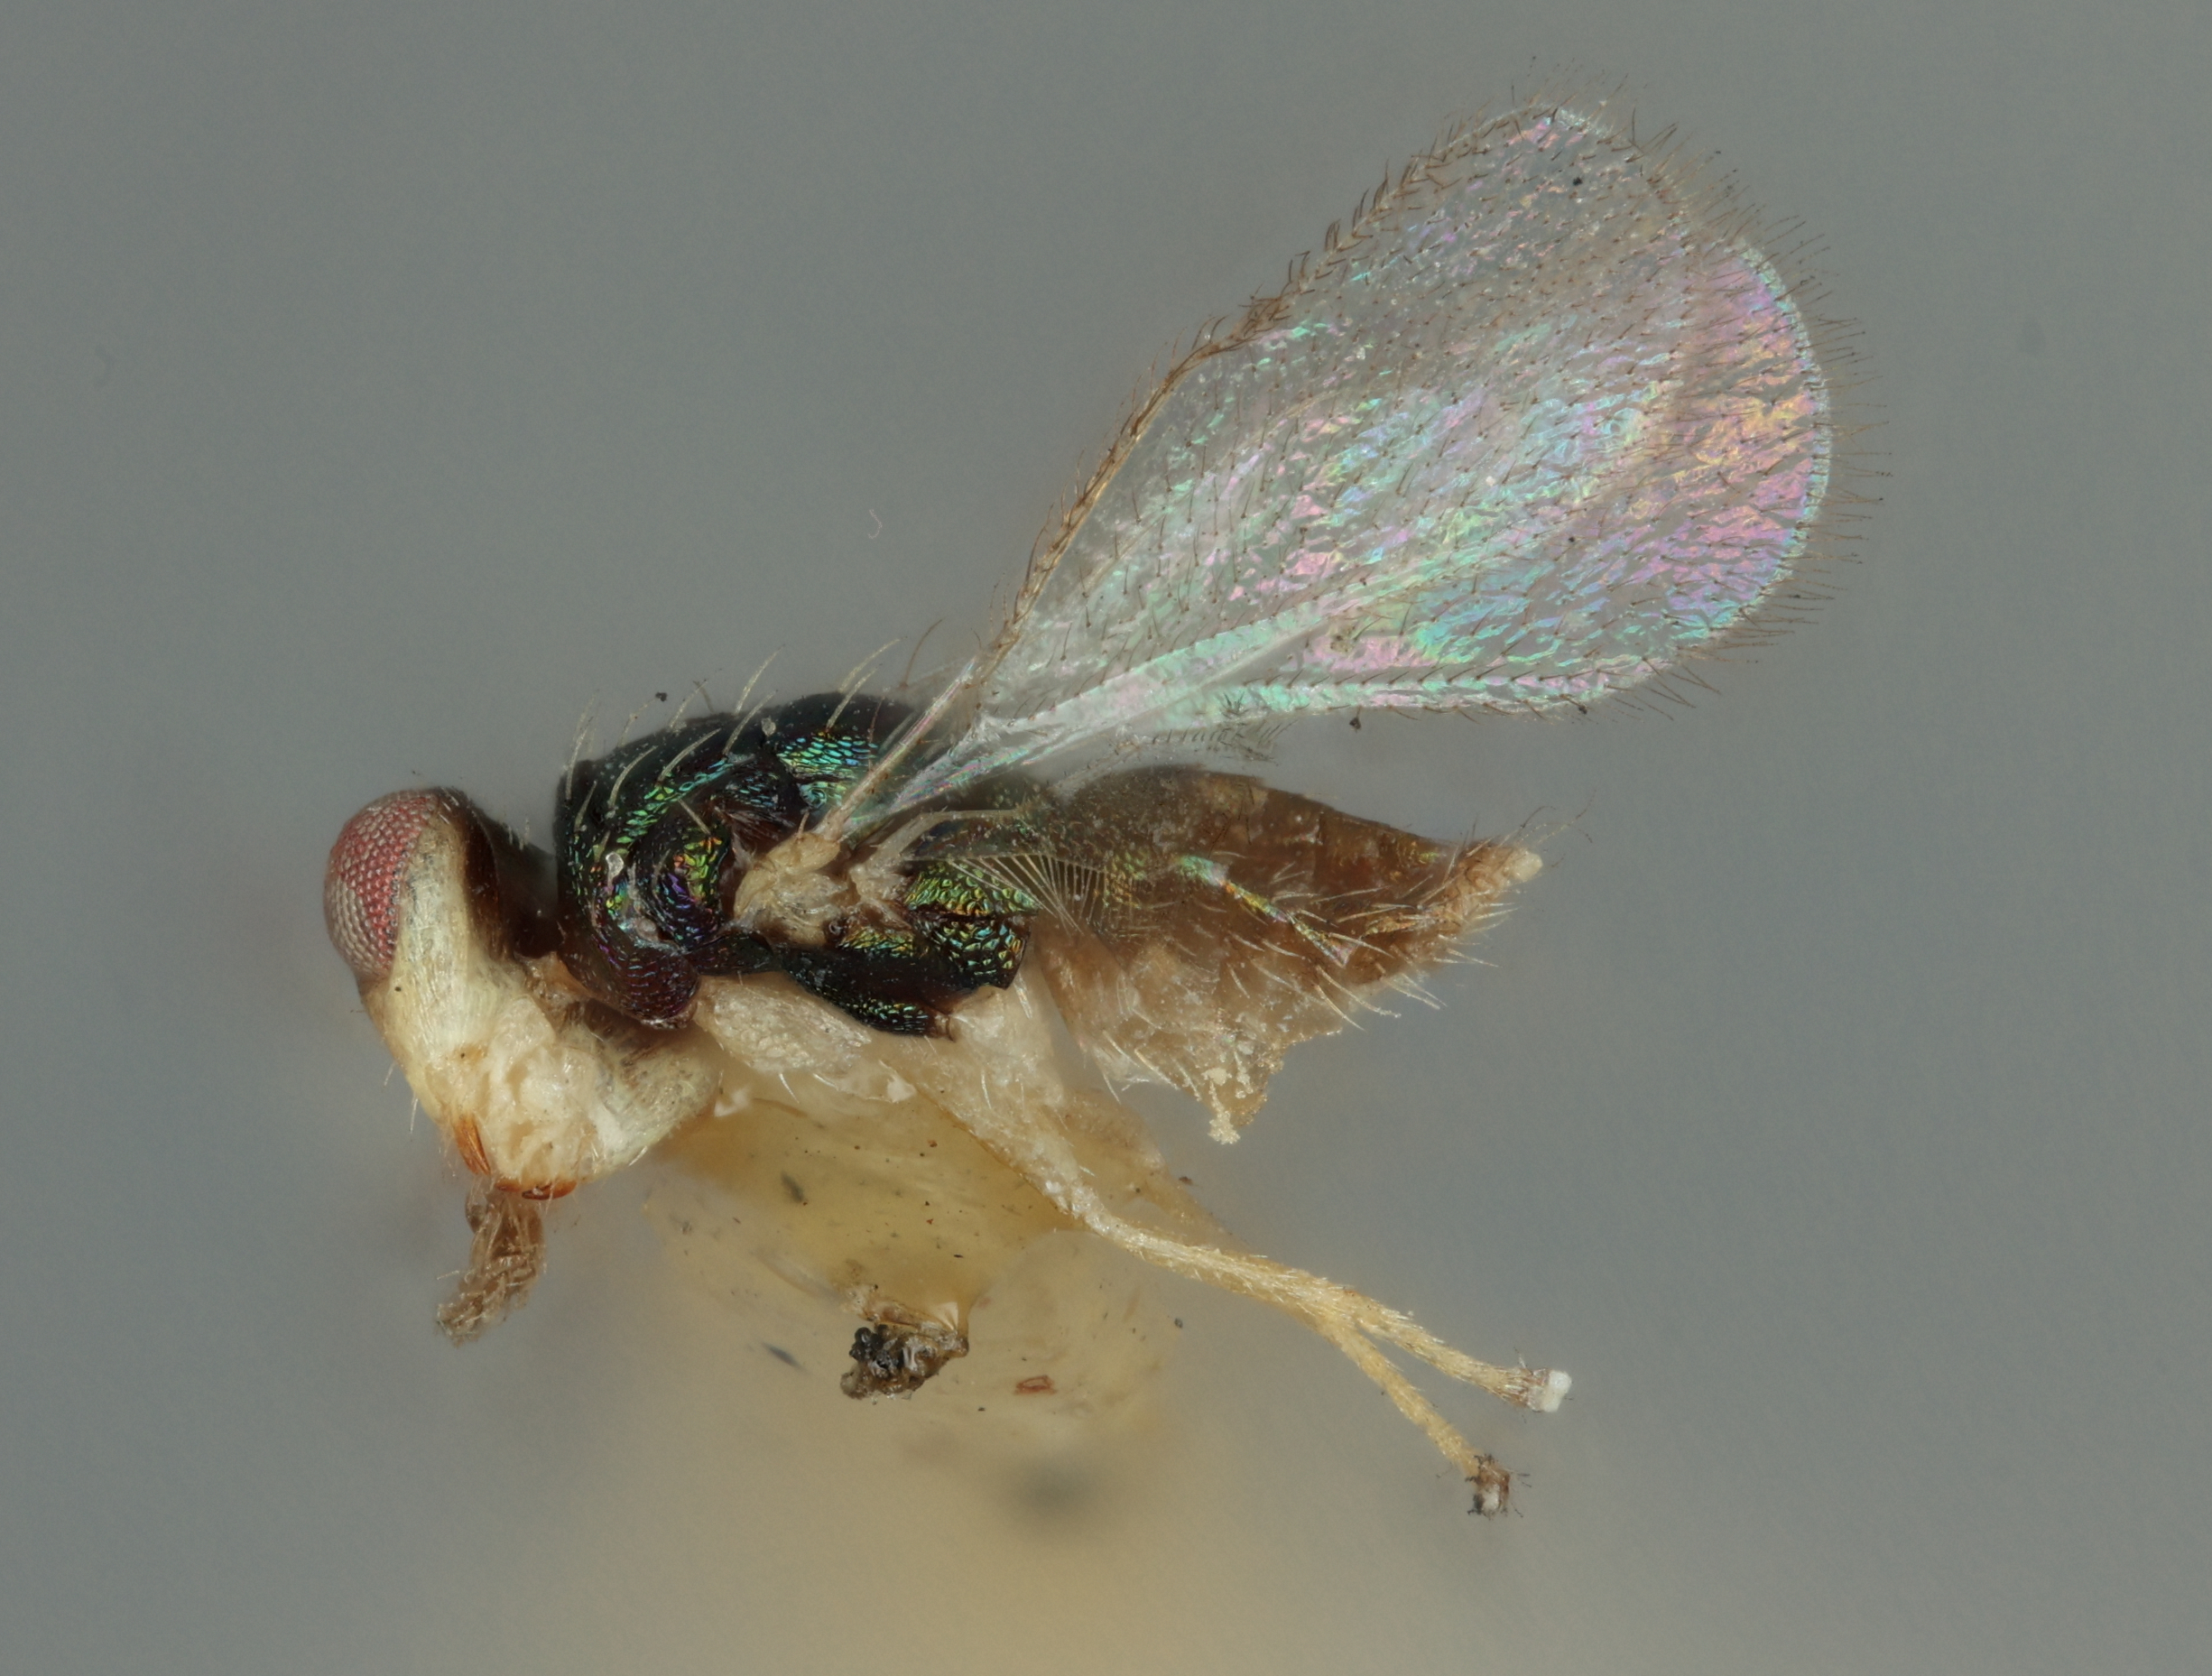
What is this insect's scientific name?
Parachrysocharis semiflava
